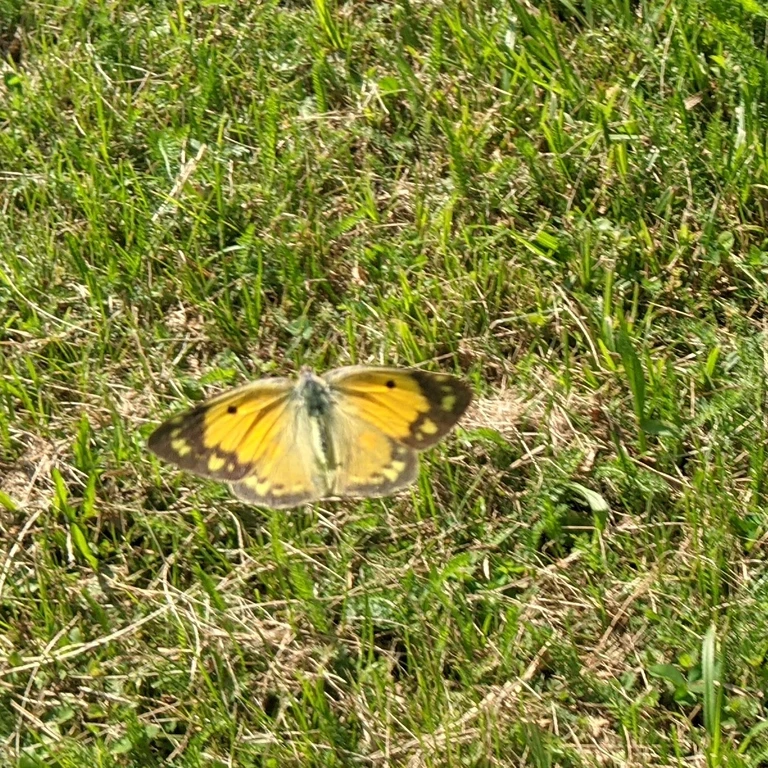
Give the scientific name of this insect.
Colias croceus
